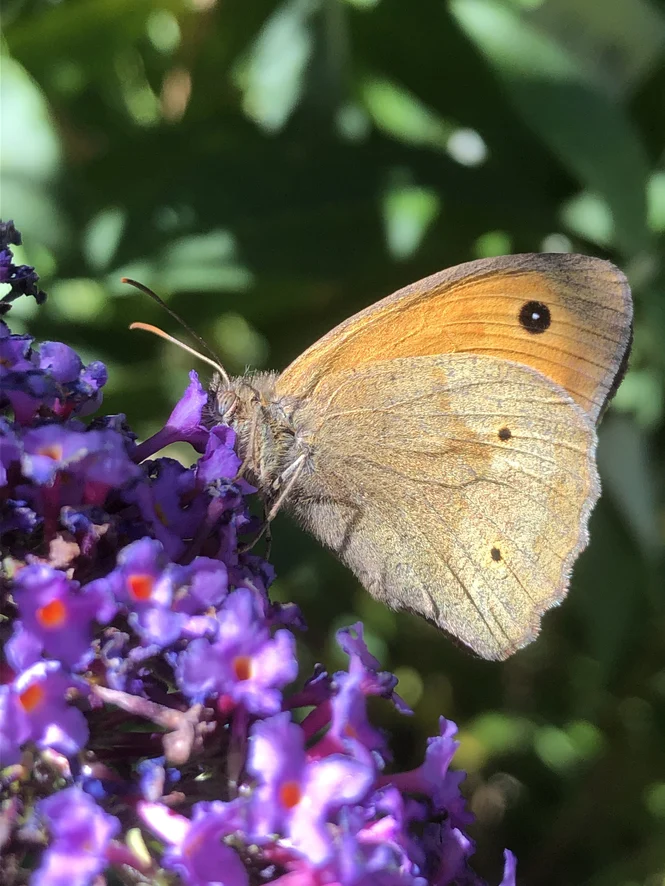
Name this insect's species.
Maniola jurtina
